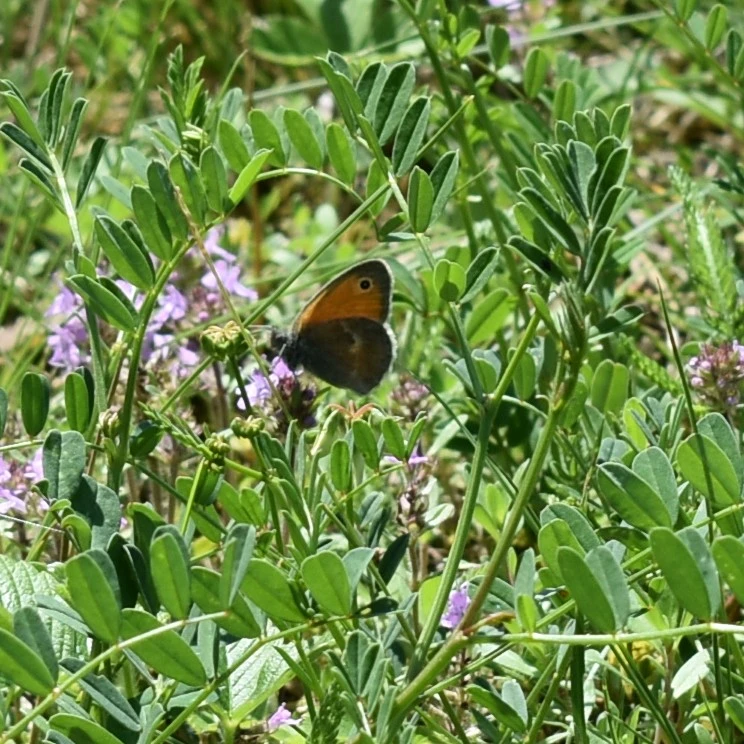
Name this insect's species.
Coenonympha pamphilus
